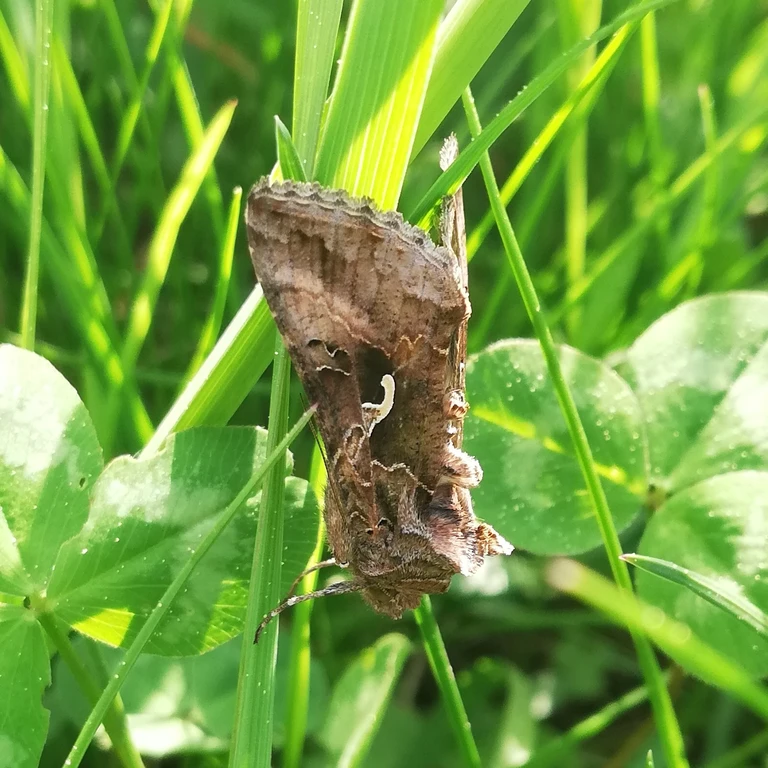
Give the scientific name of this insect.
Autographa gamma
